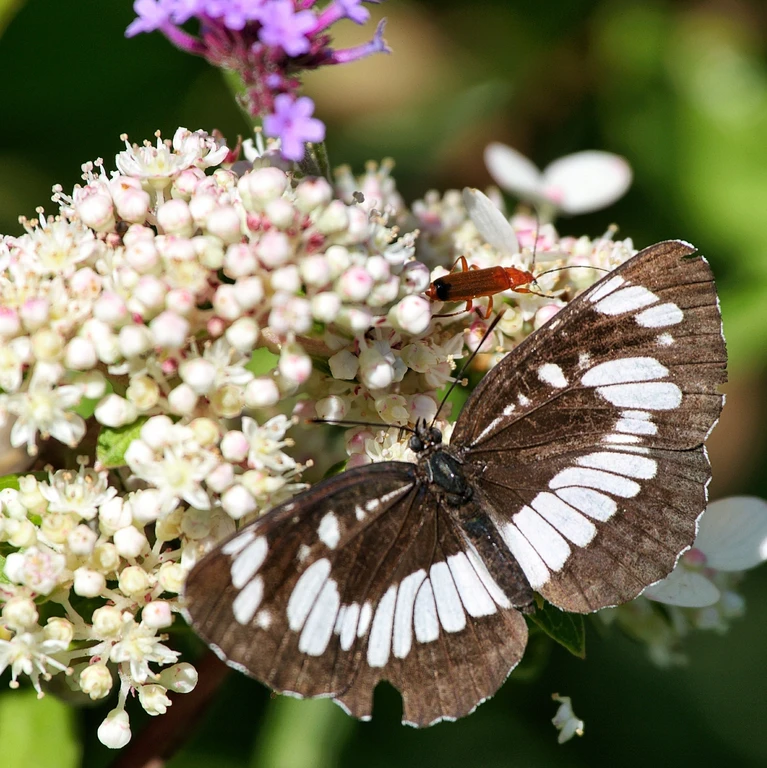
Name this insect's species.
Neptis rivularis
